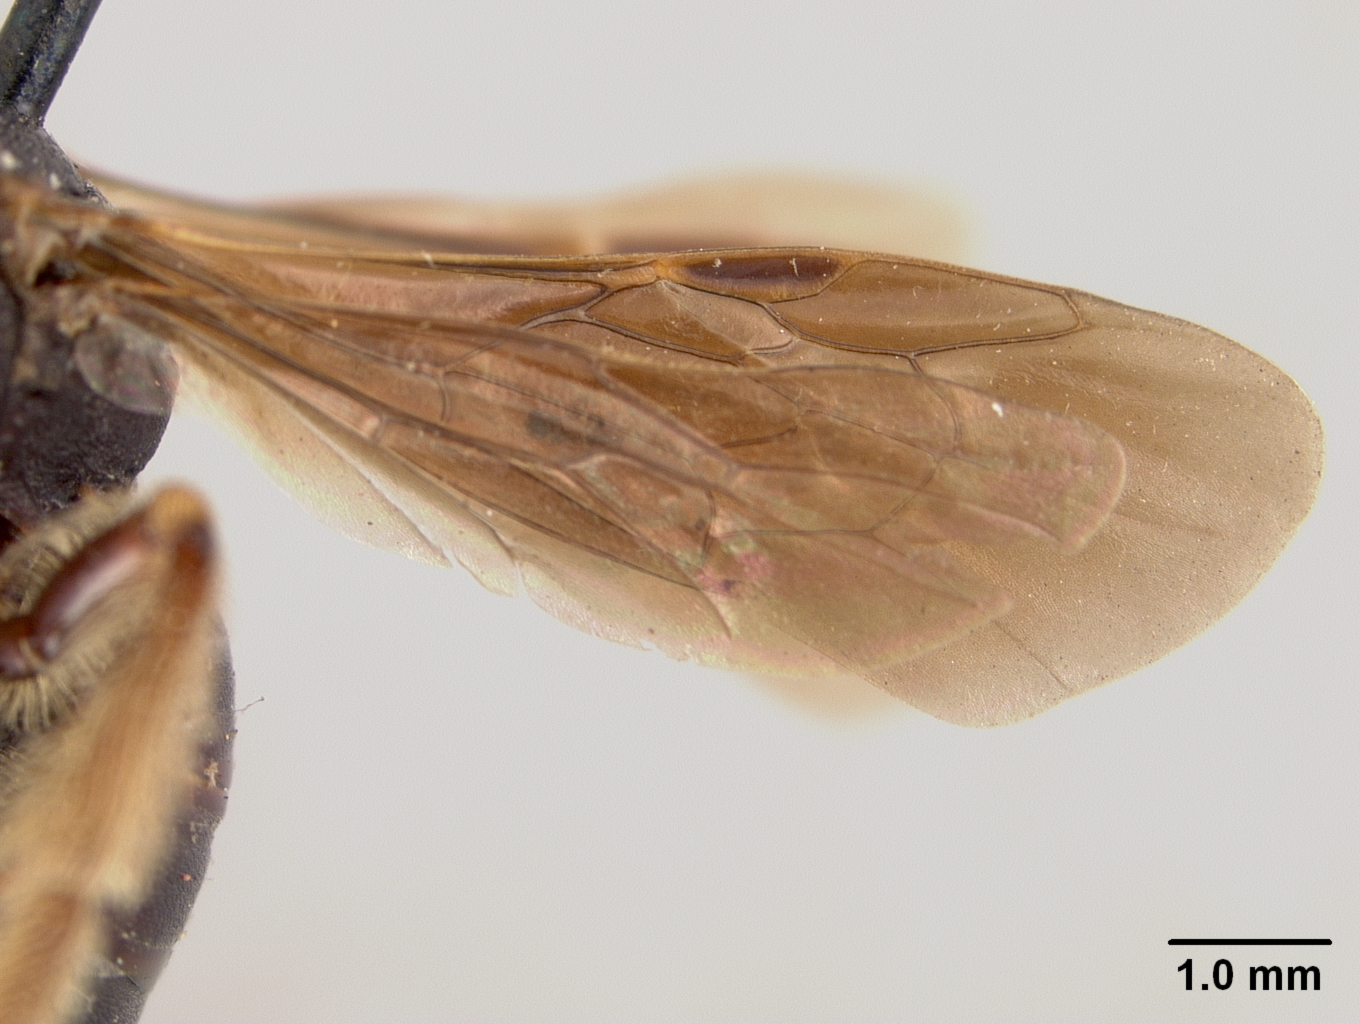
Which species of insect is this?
Protandrenopsis fuscipennis
